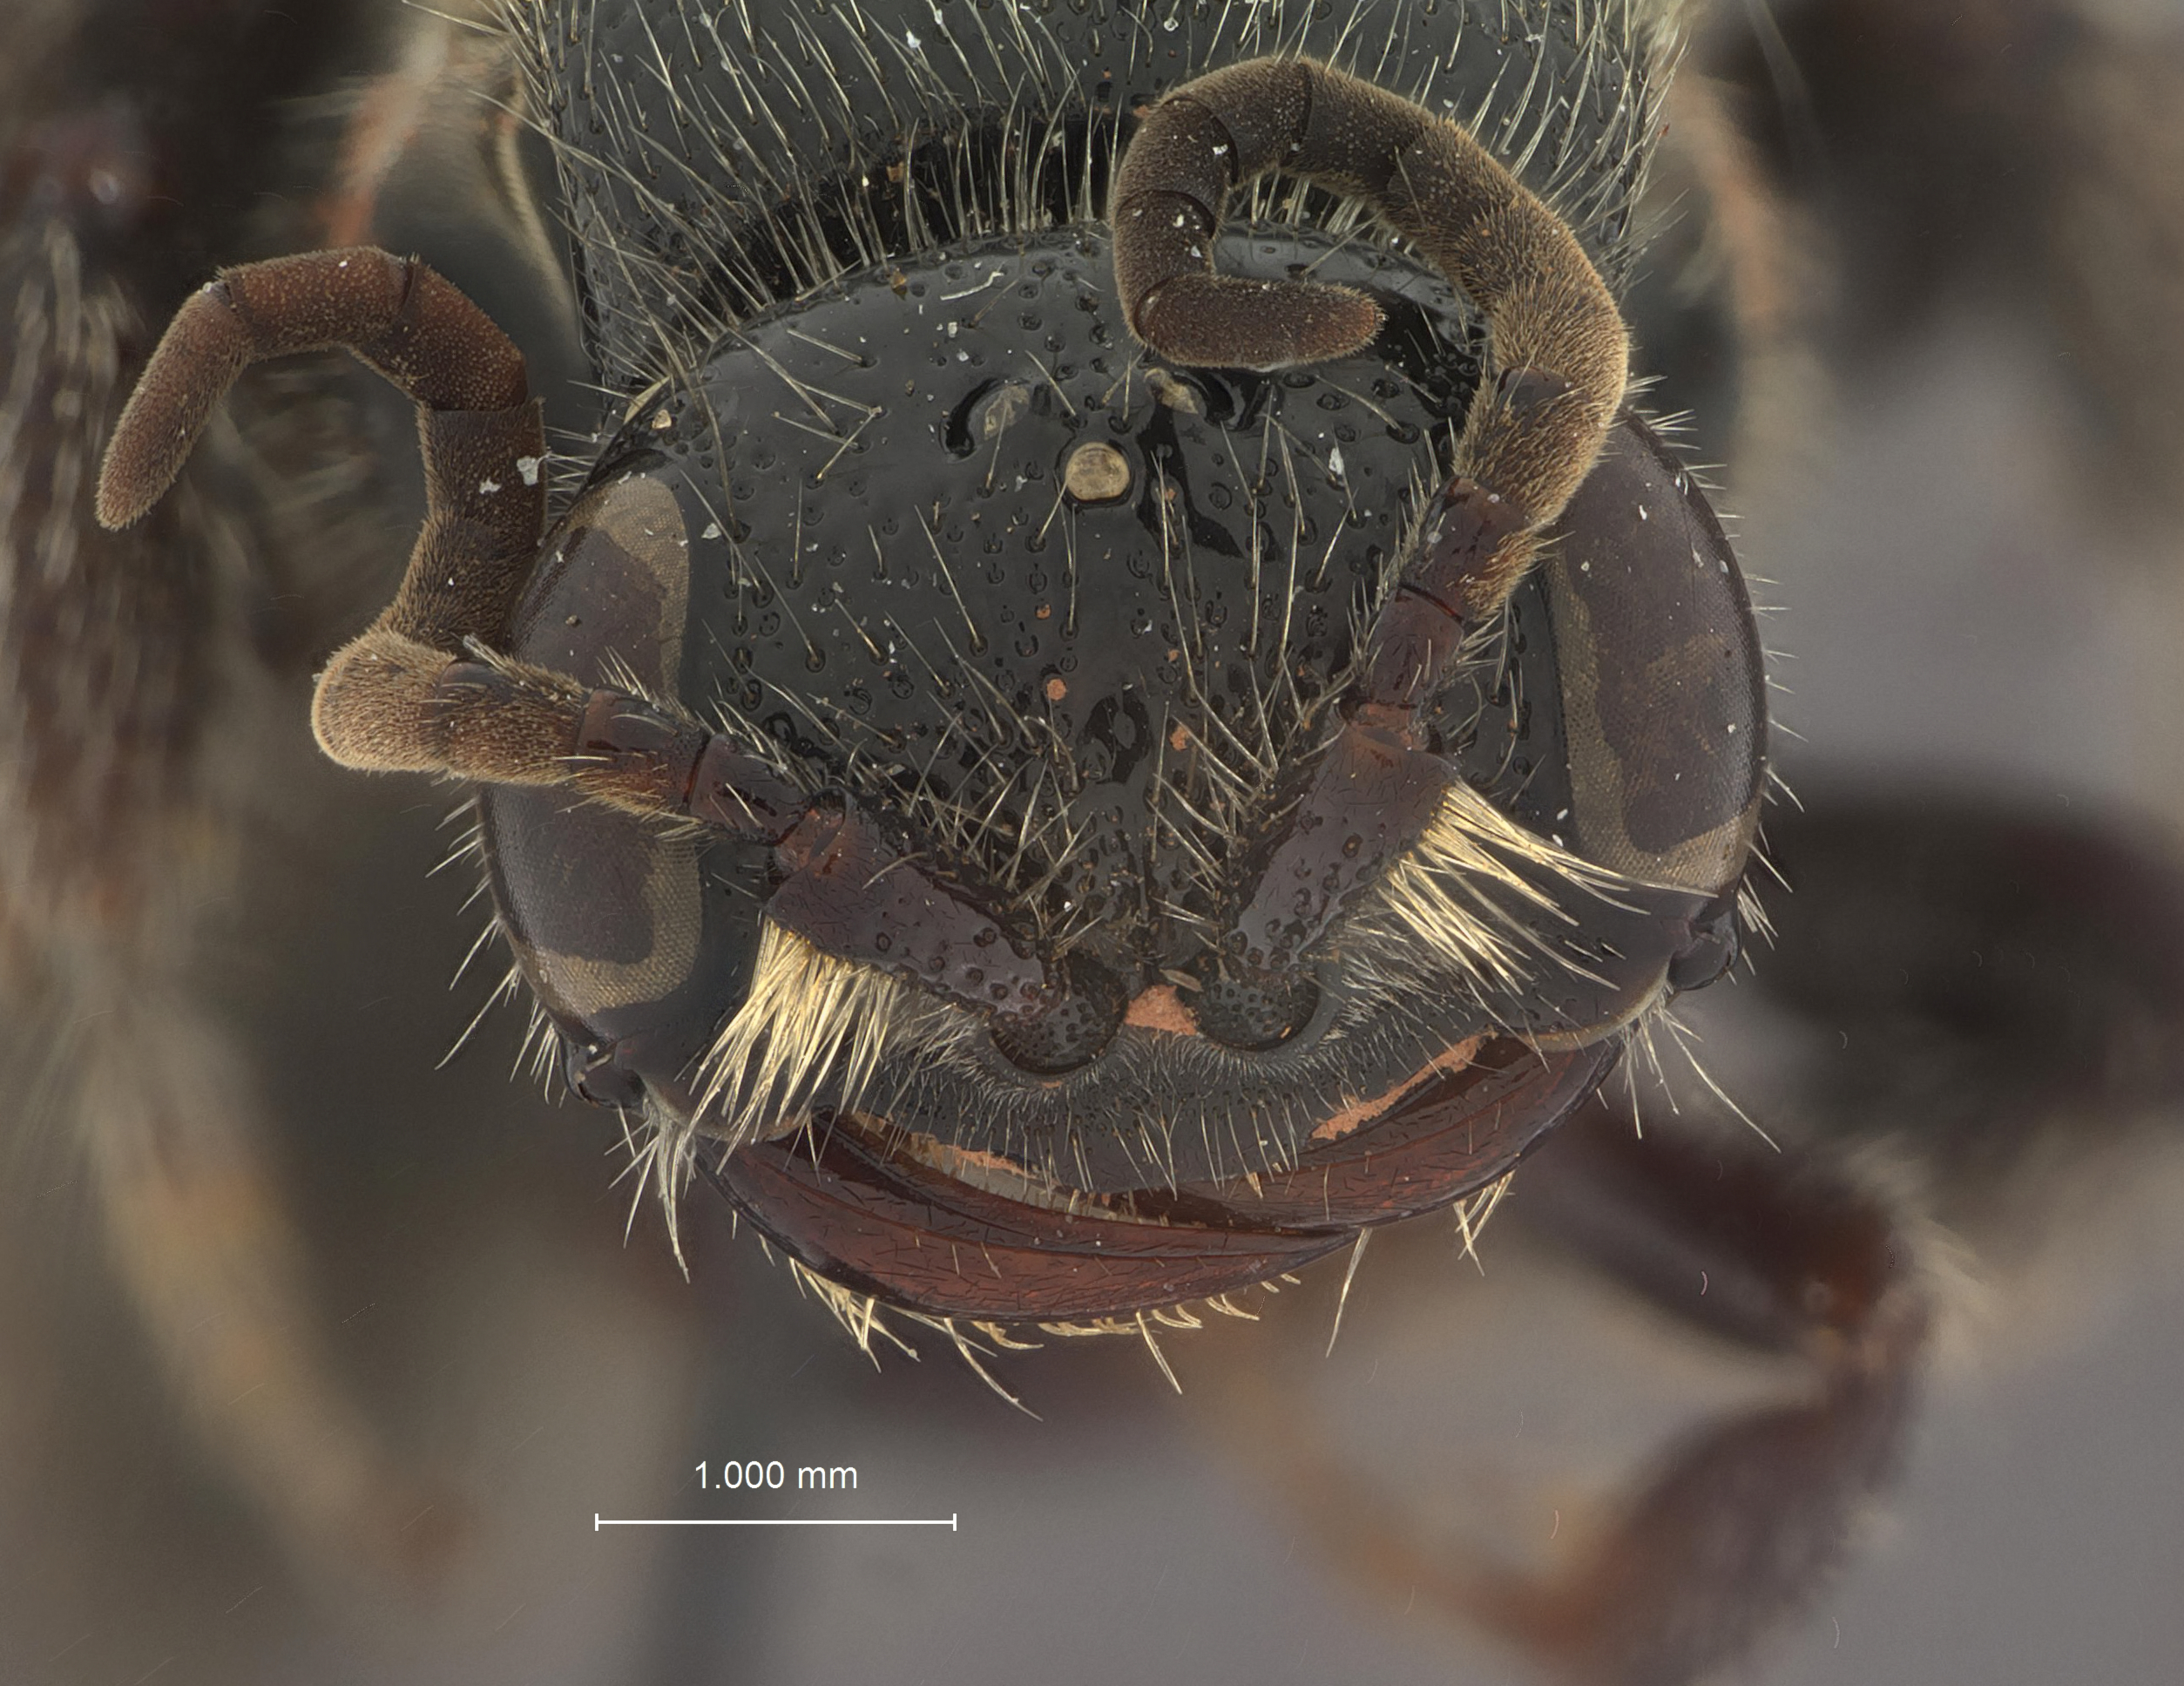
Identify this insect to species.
Tiphia s-quarta
